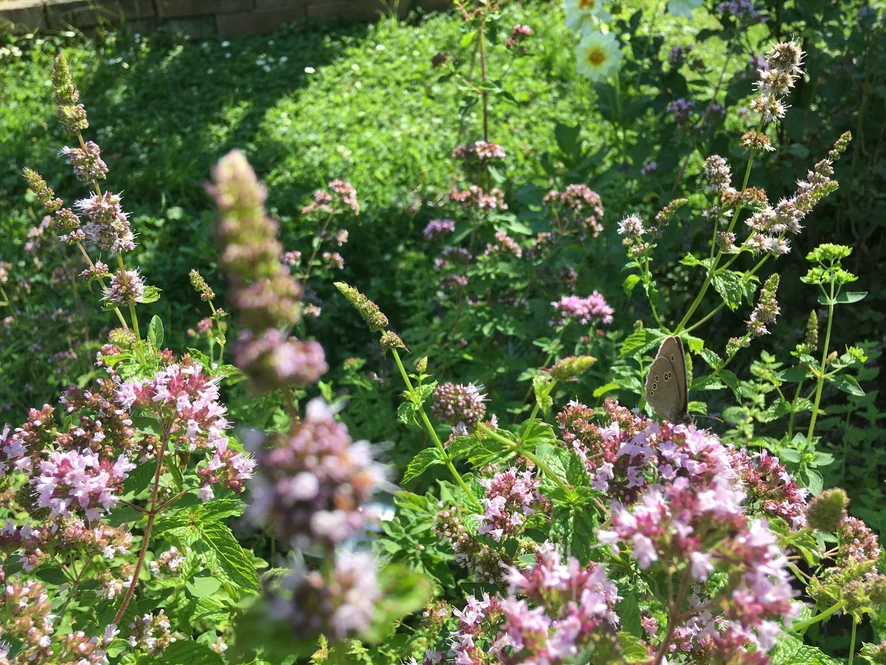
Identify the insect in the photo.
Aphantopus hyperantus
